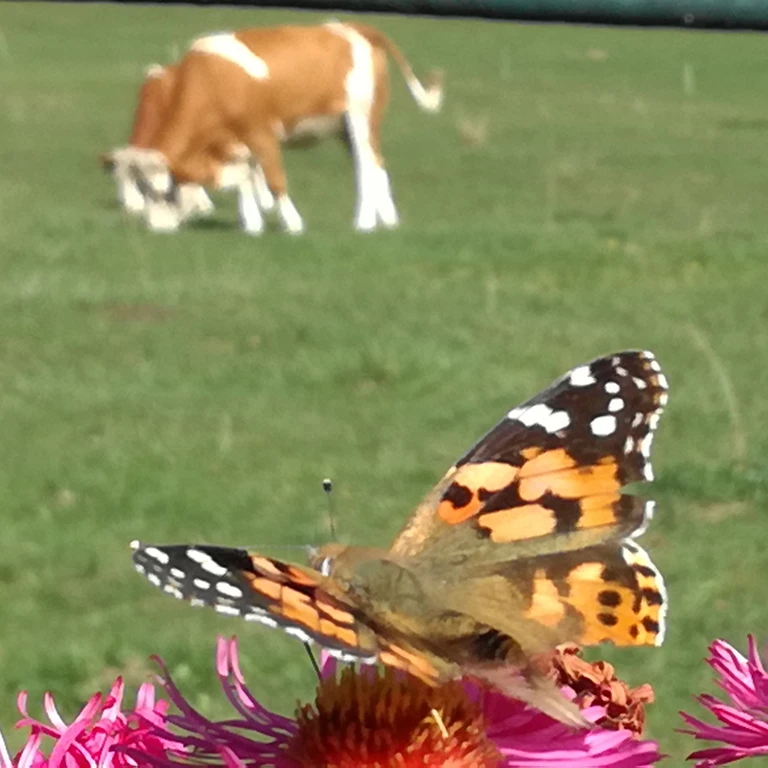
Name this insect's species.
Vanessa cardui
